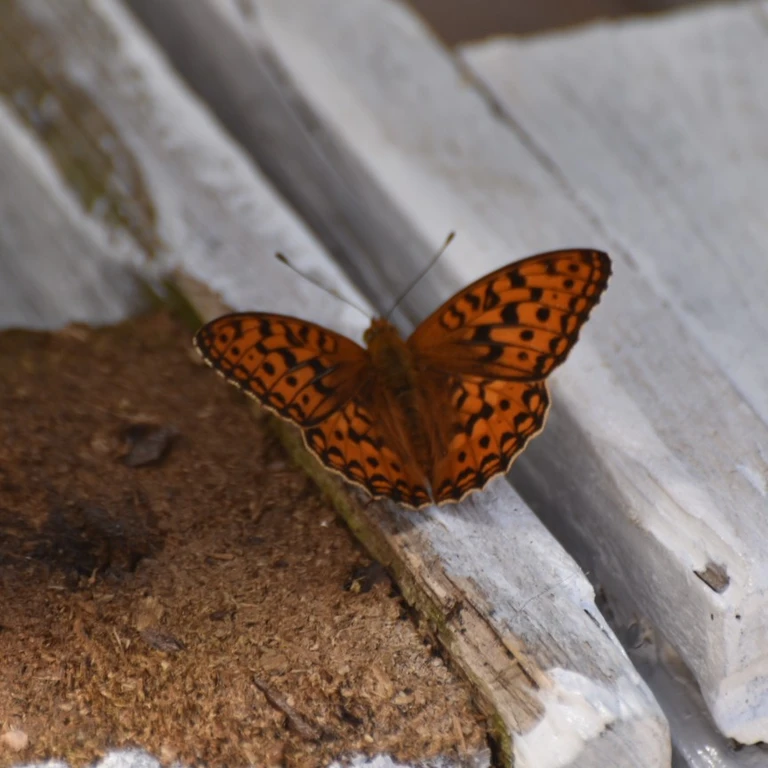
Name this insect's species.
Fabriciana adippe
